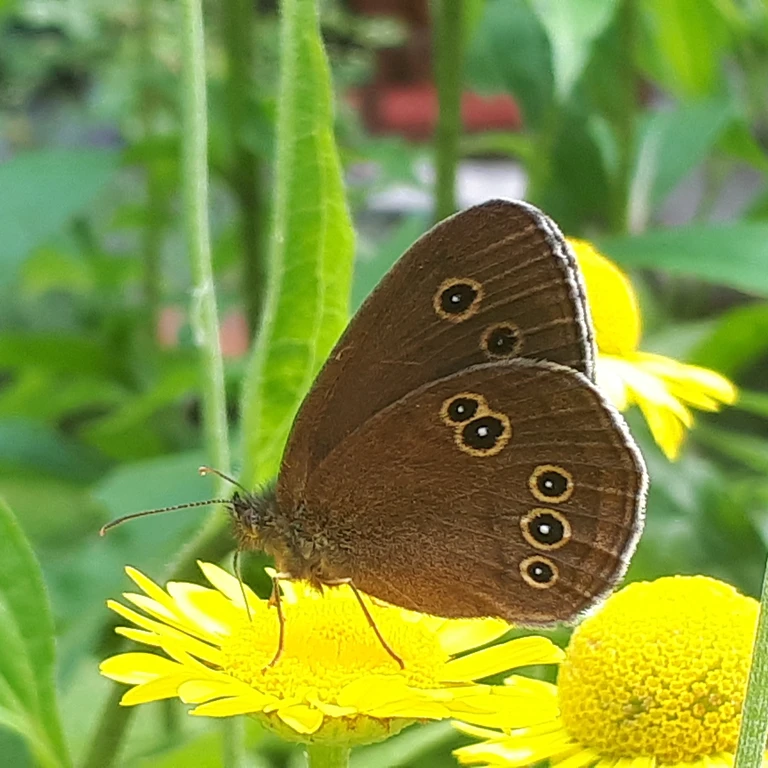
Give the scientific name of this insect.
Aphantopus hyperantus
